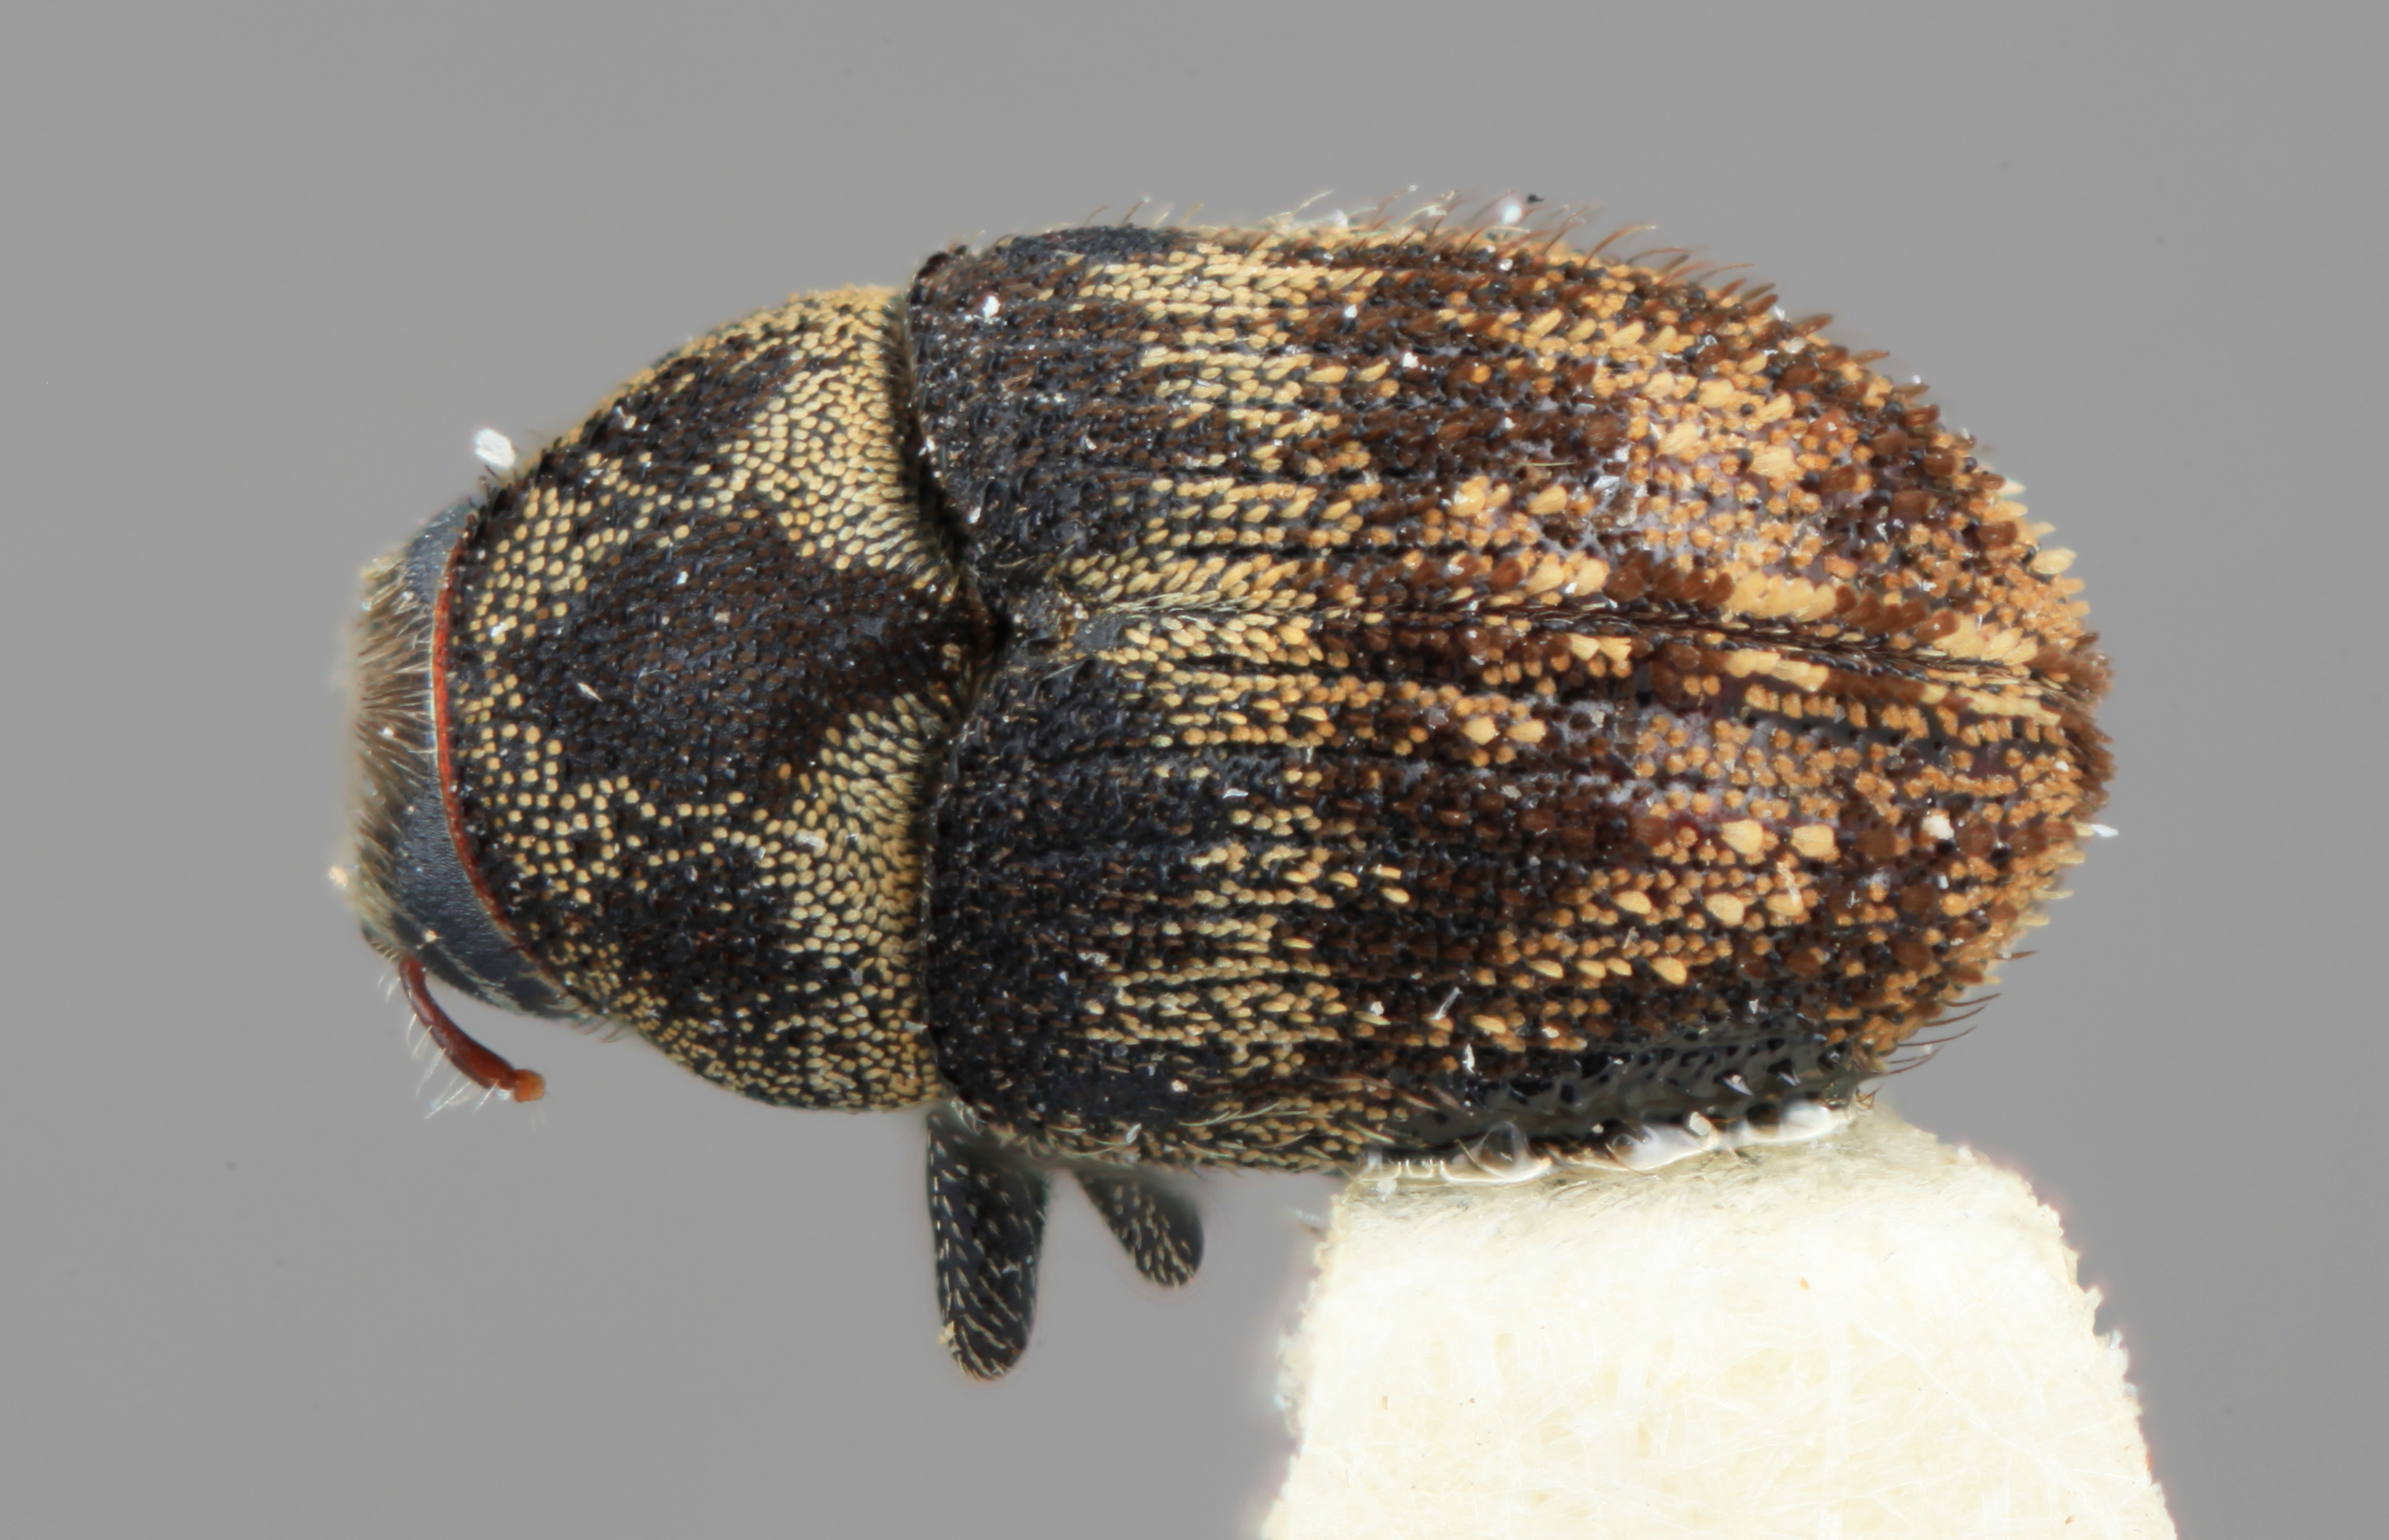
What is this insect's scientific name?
Hylesinus caseariae
